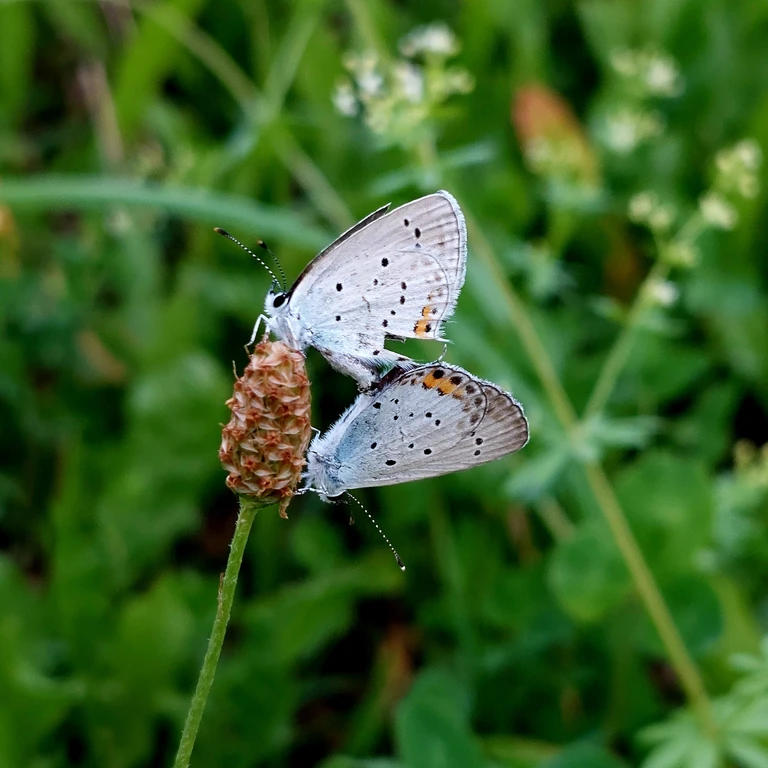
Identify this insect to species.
Cupido argiades (also Elkalyce argiades)
